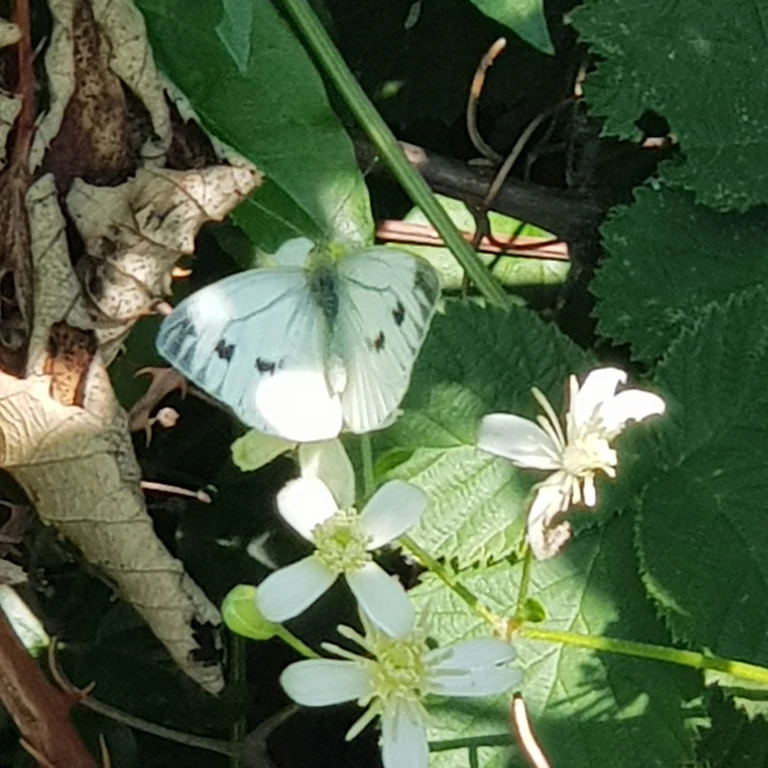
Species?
Pieris napi
